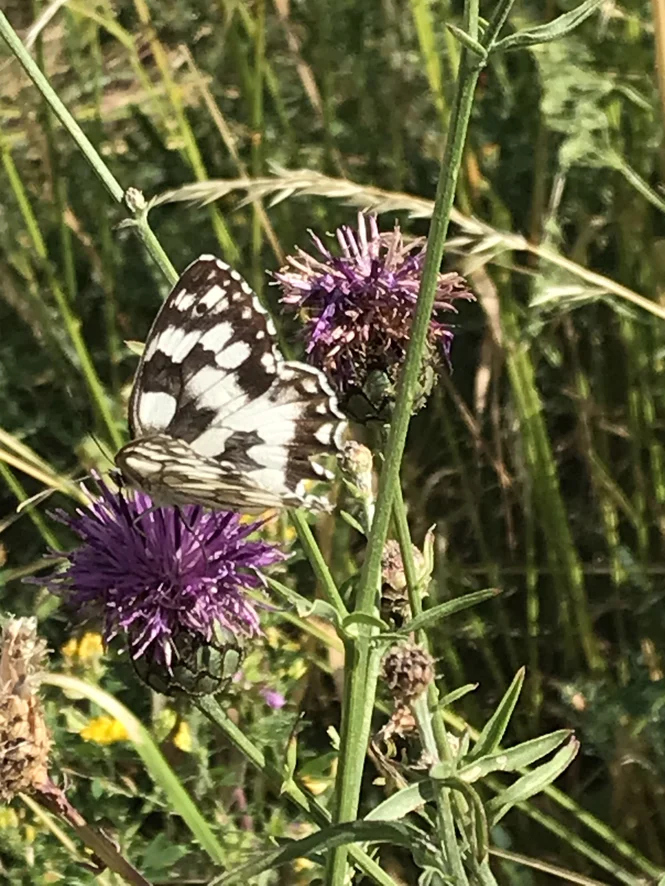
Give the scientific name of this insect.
Melanargia galathea
